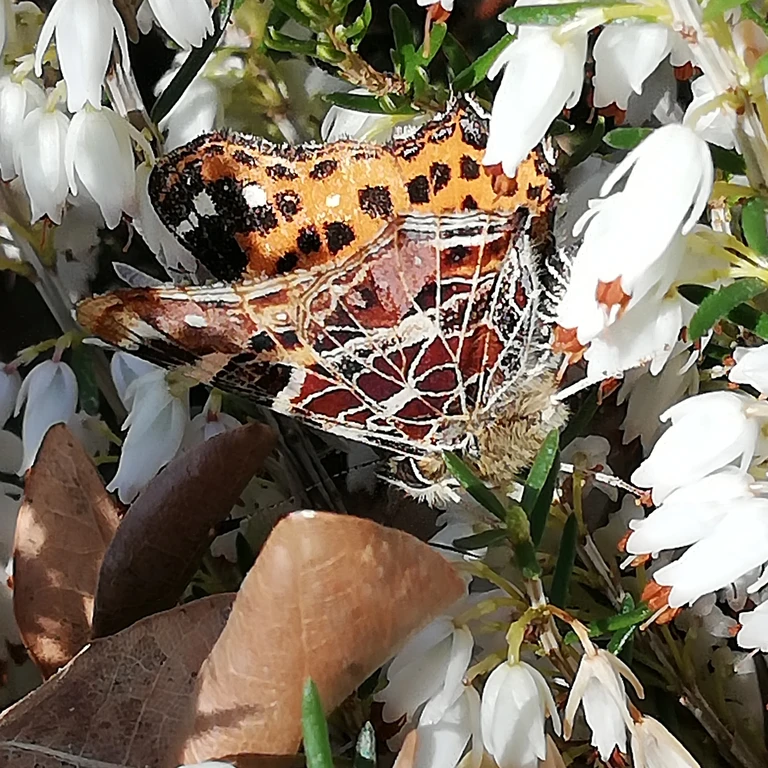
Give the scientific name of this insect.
Araschnia levana
